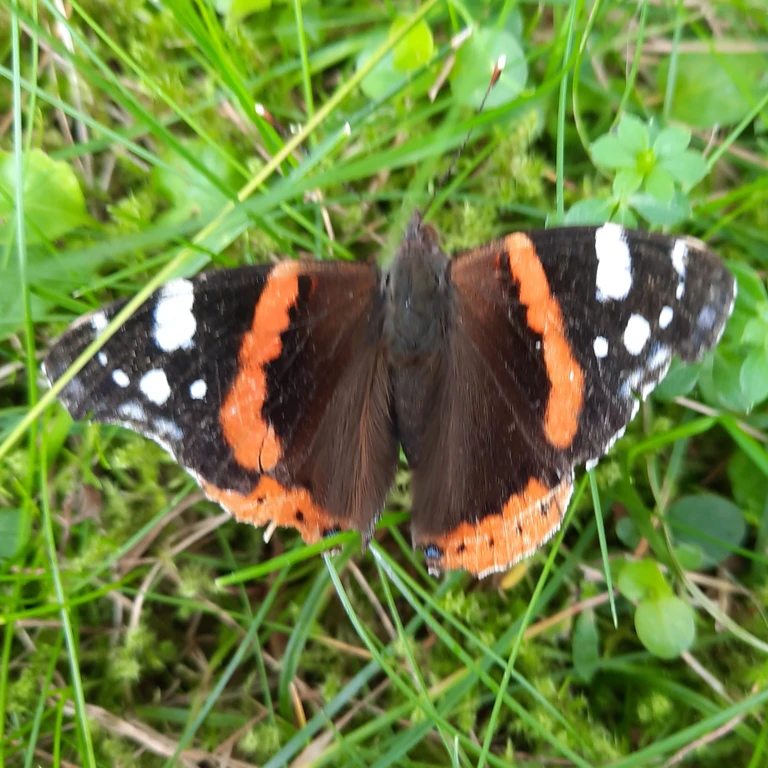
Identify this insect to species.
Vanessa atalanta
